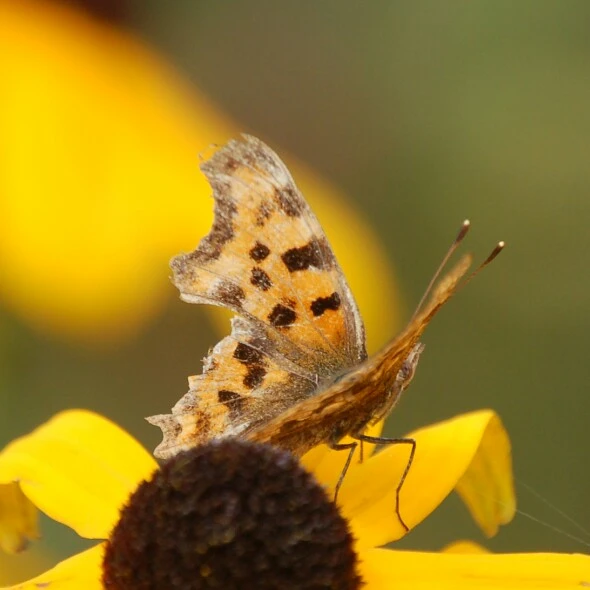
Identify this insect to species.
Polygonia c-album
